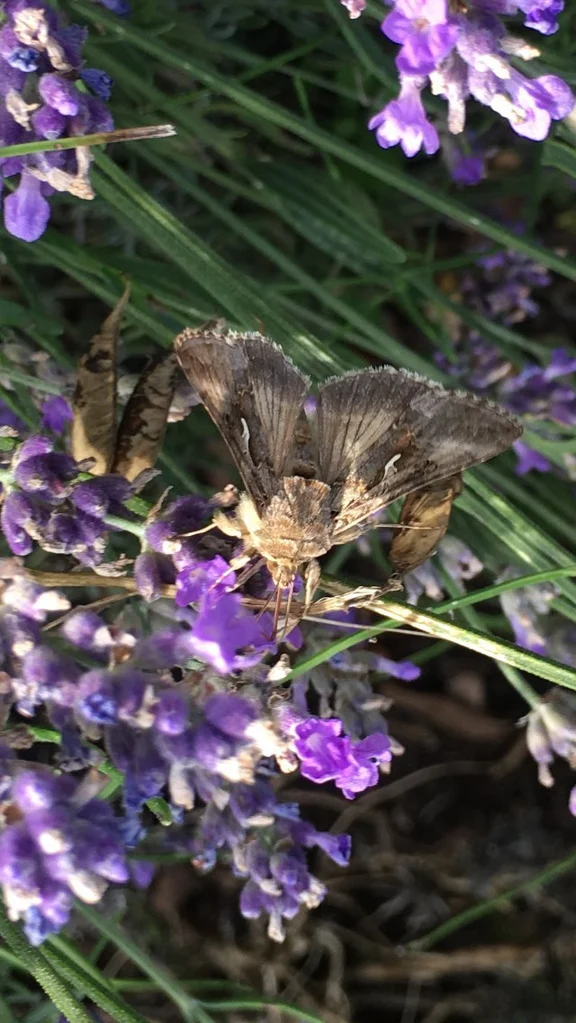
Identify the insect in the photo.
Autographa gamma
